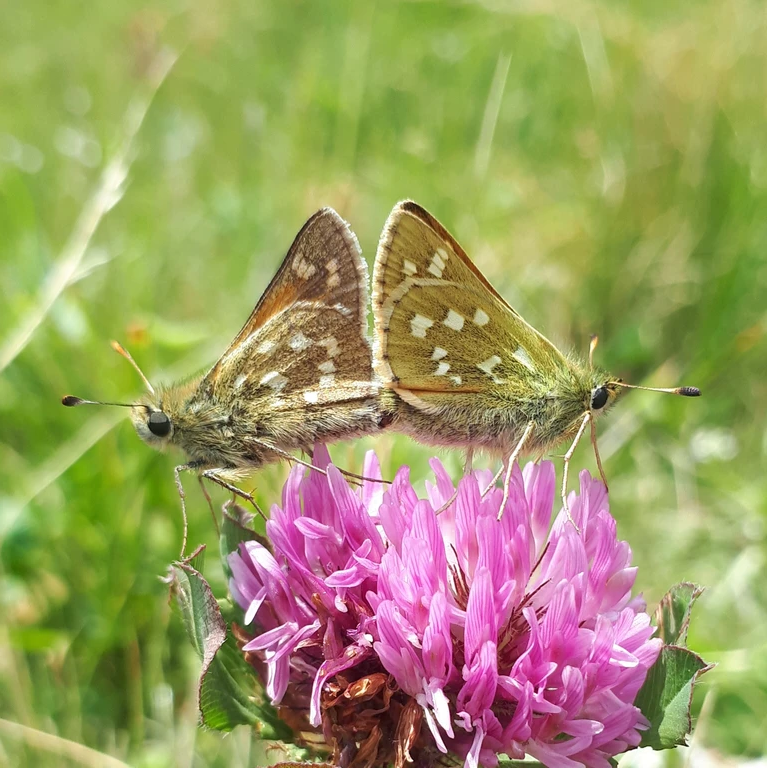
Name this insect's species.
Hesperia comma
